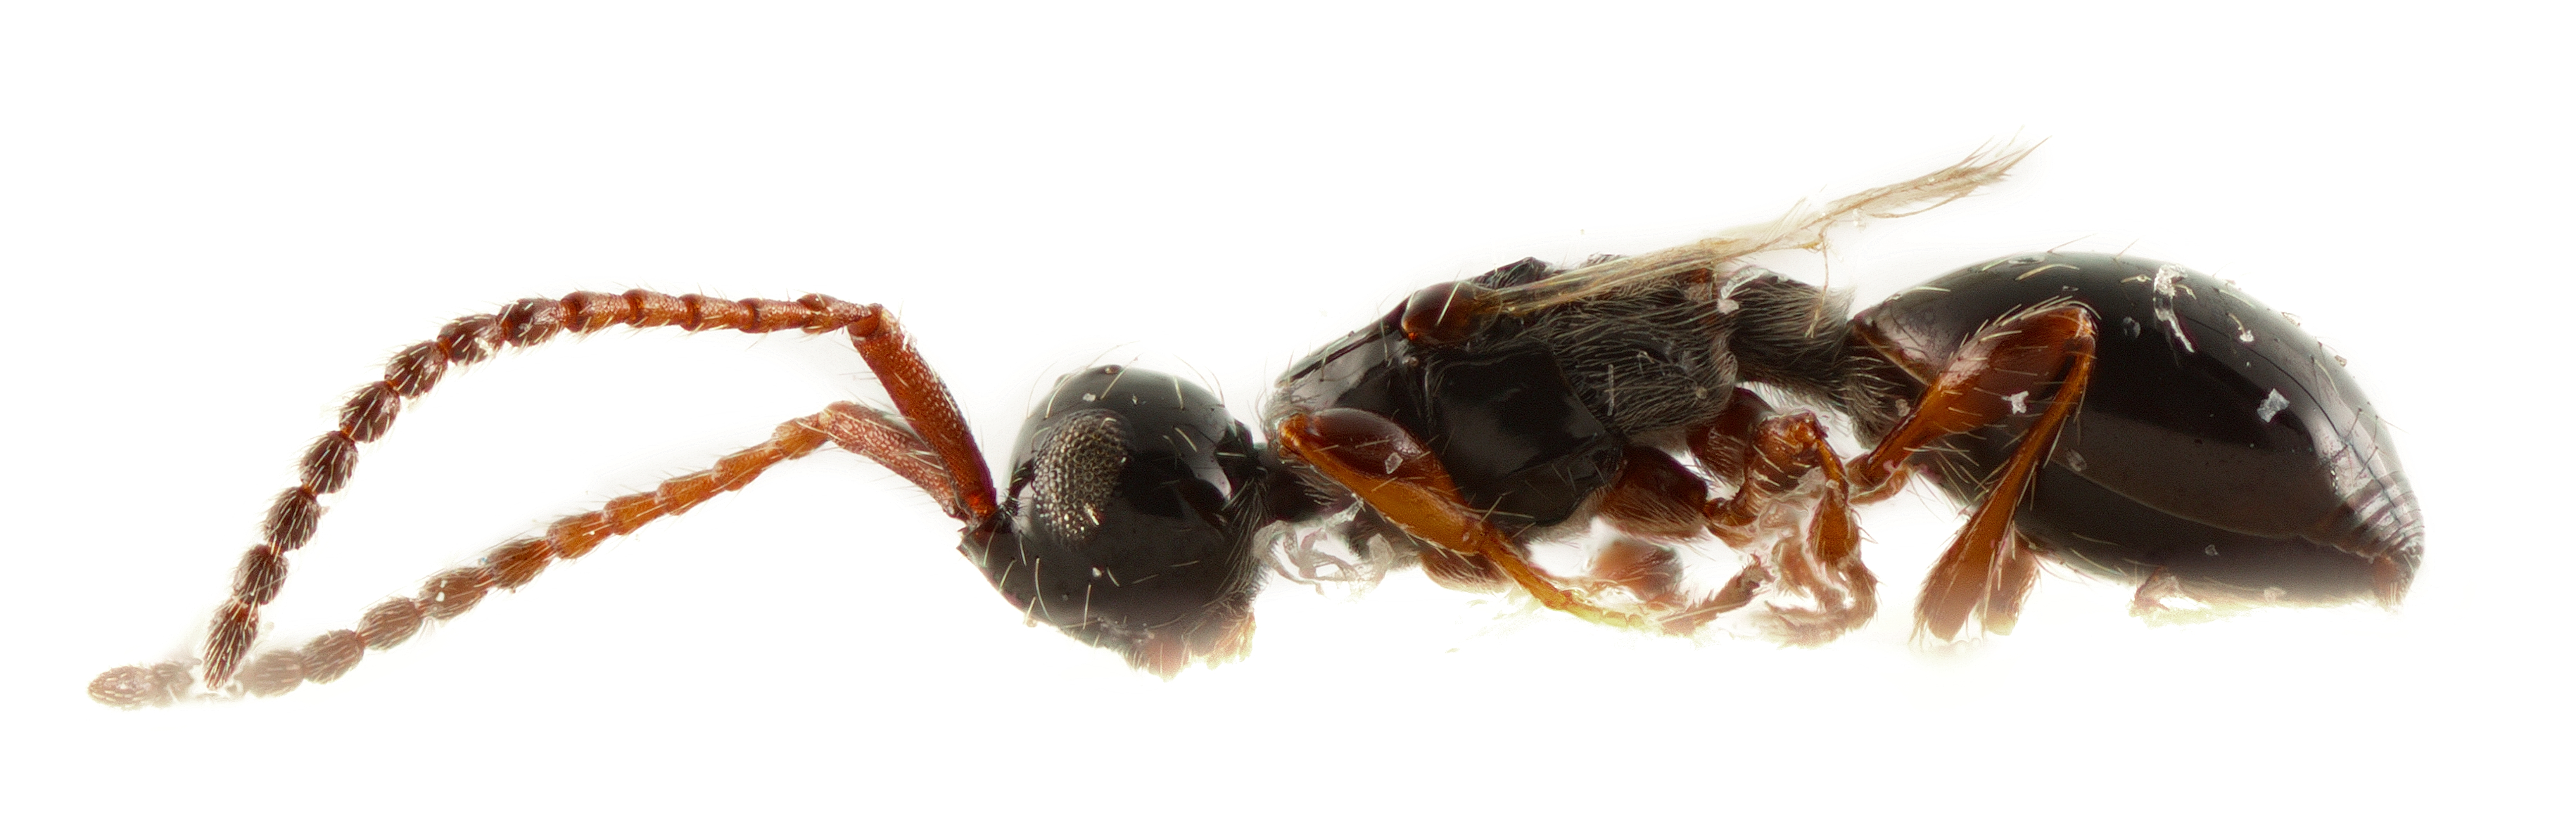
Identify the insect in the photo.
Aneuropria foersteri
